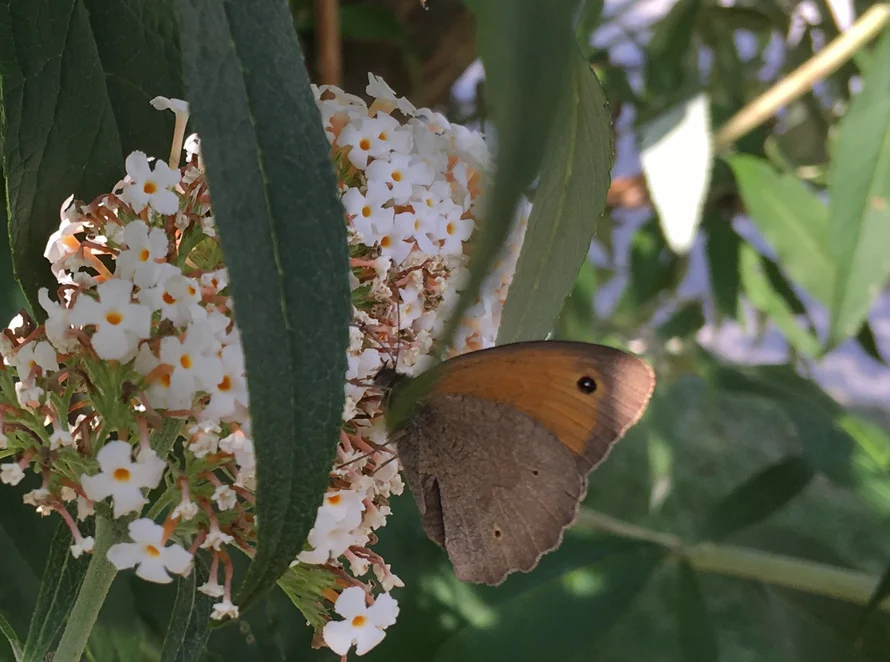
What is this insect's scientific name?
Maniola jurtina
